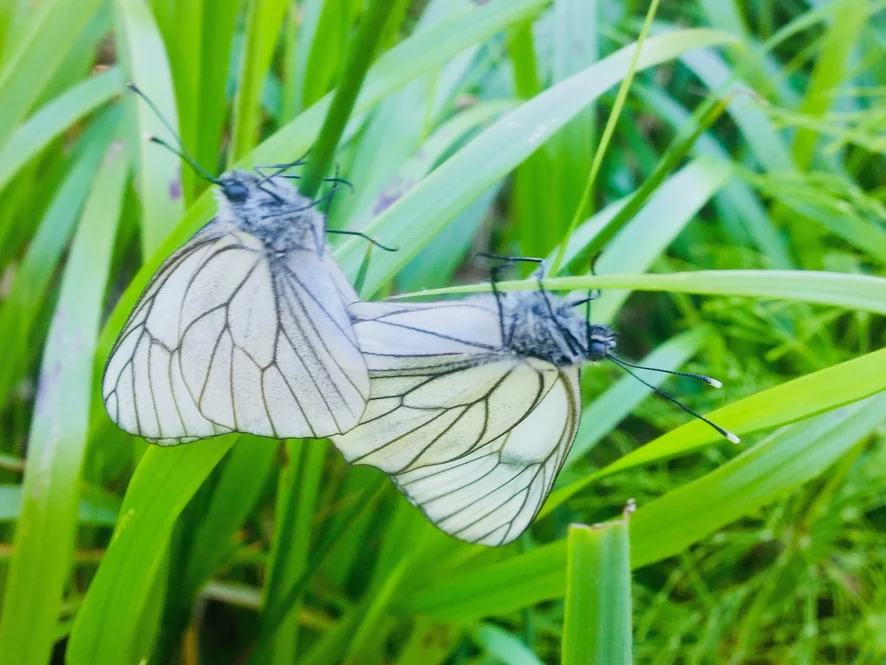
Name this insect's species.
Aporia crataegi
